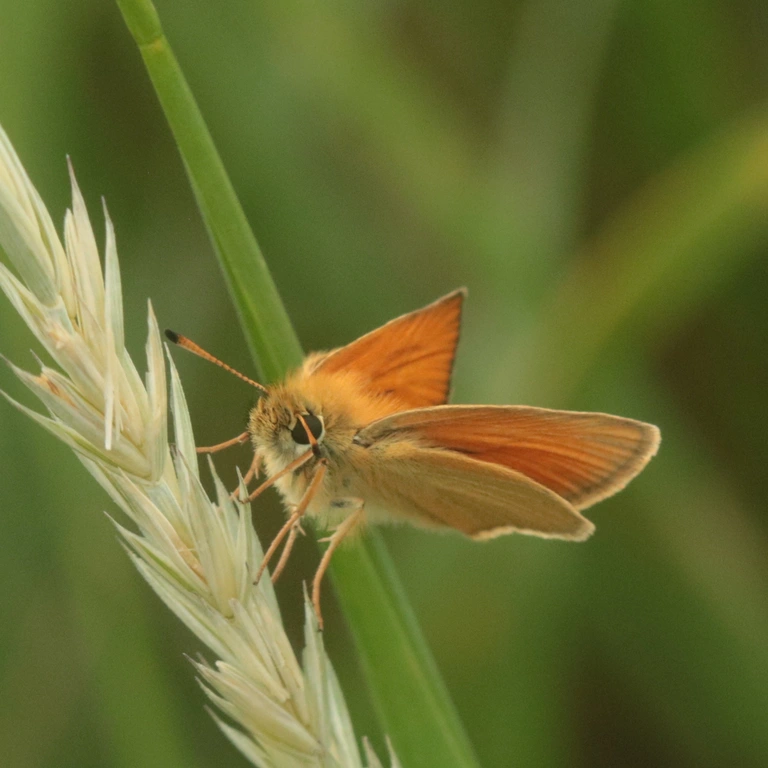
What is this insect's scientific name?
Thymelicus lineola
